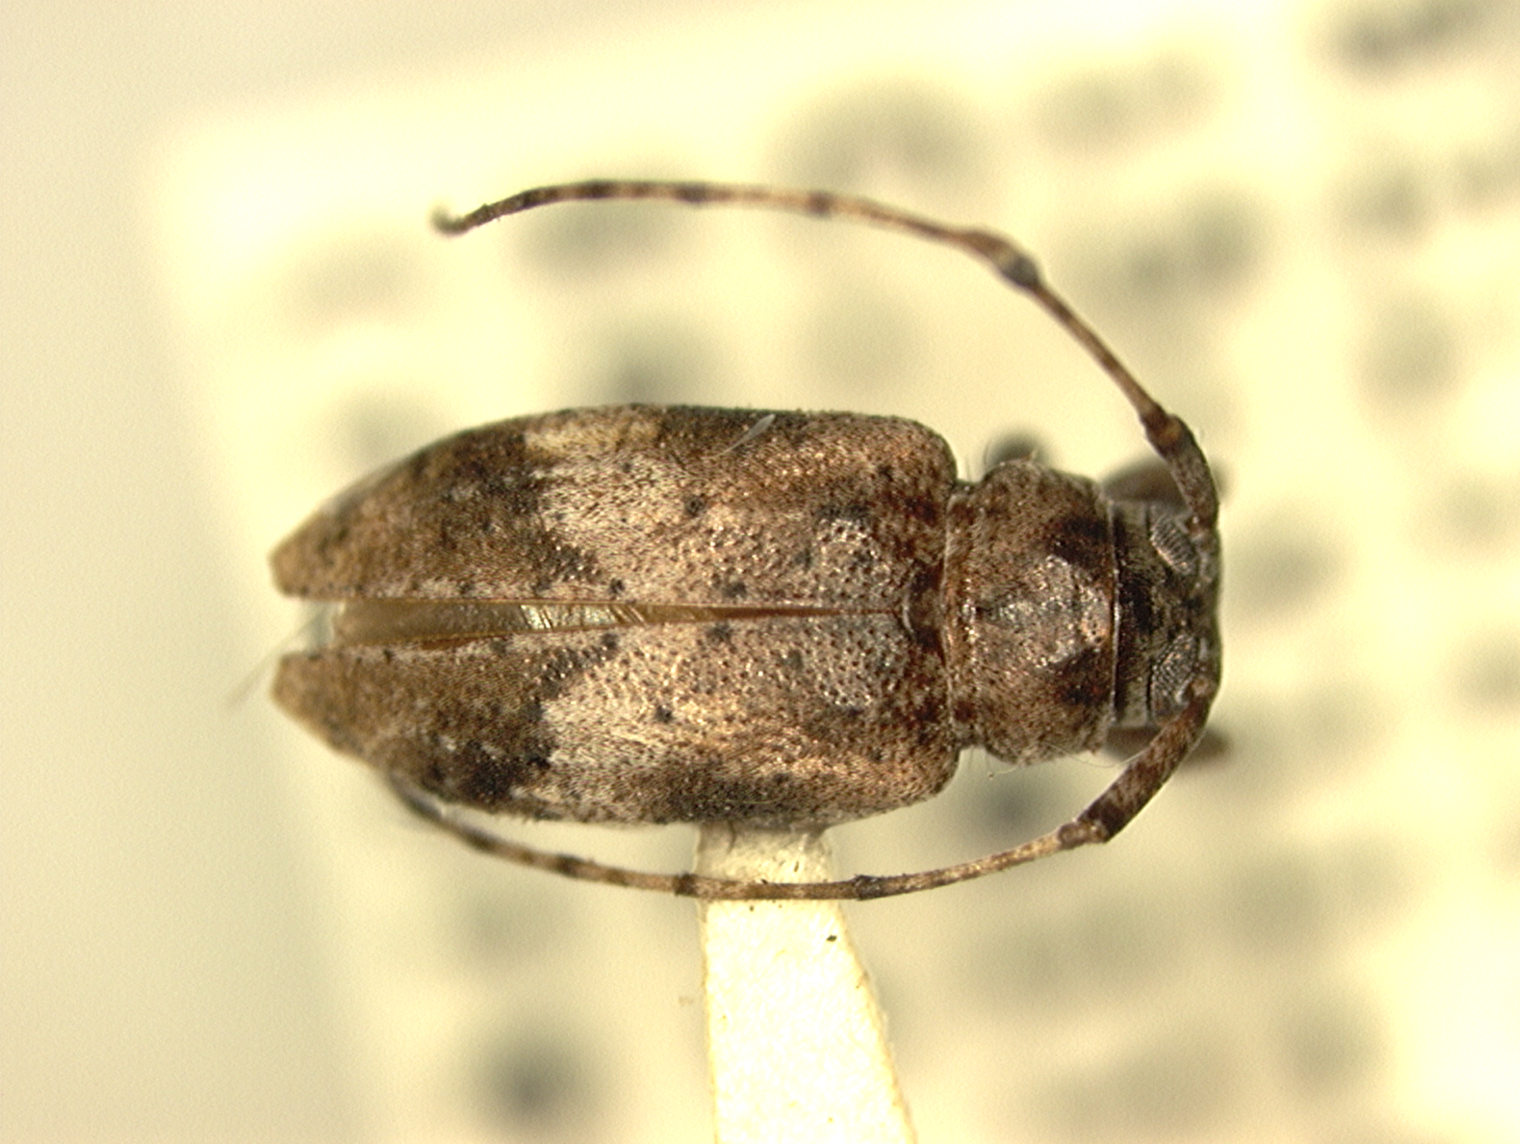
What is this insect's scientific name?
Styloleptus rhizophorae
